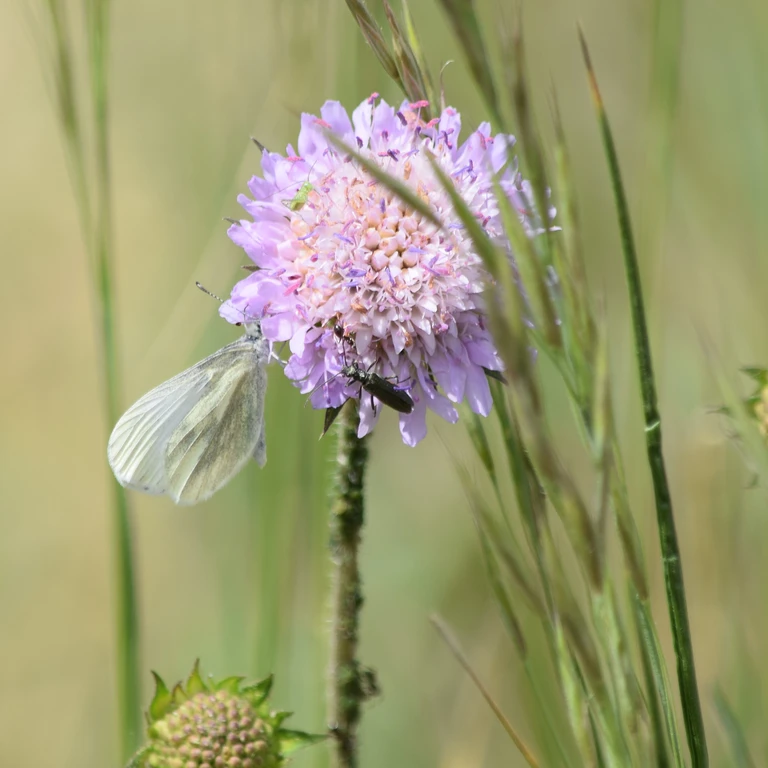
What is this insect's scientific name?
Leptidea sinapis/juvernica
